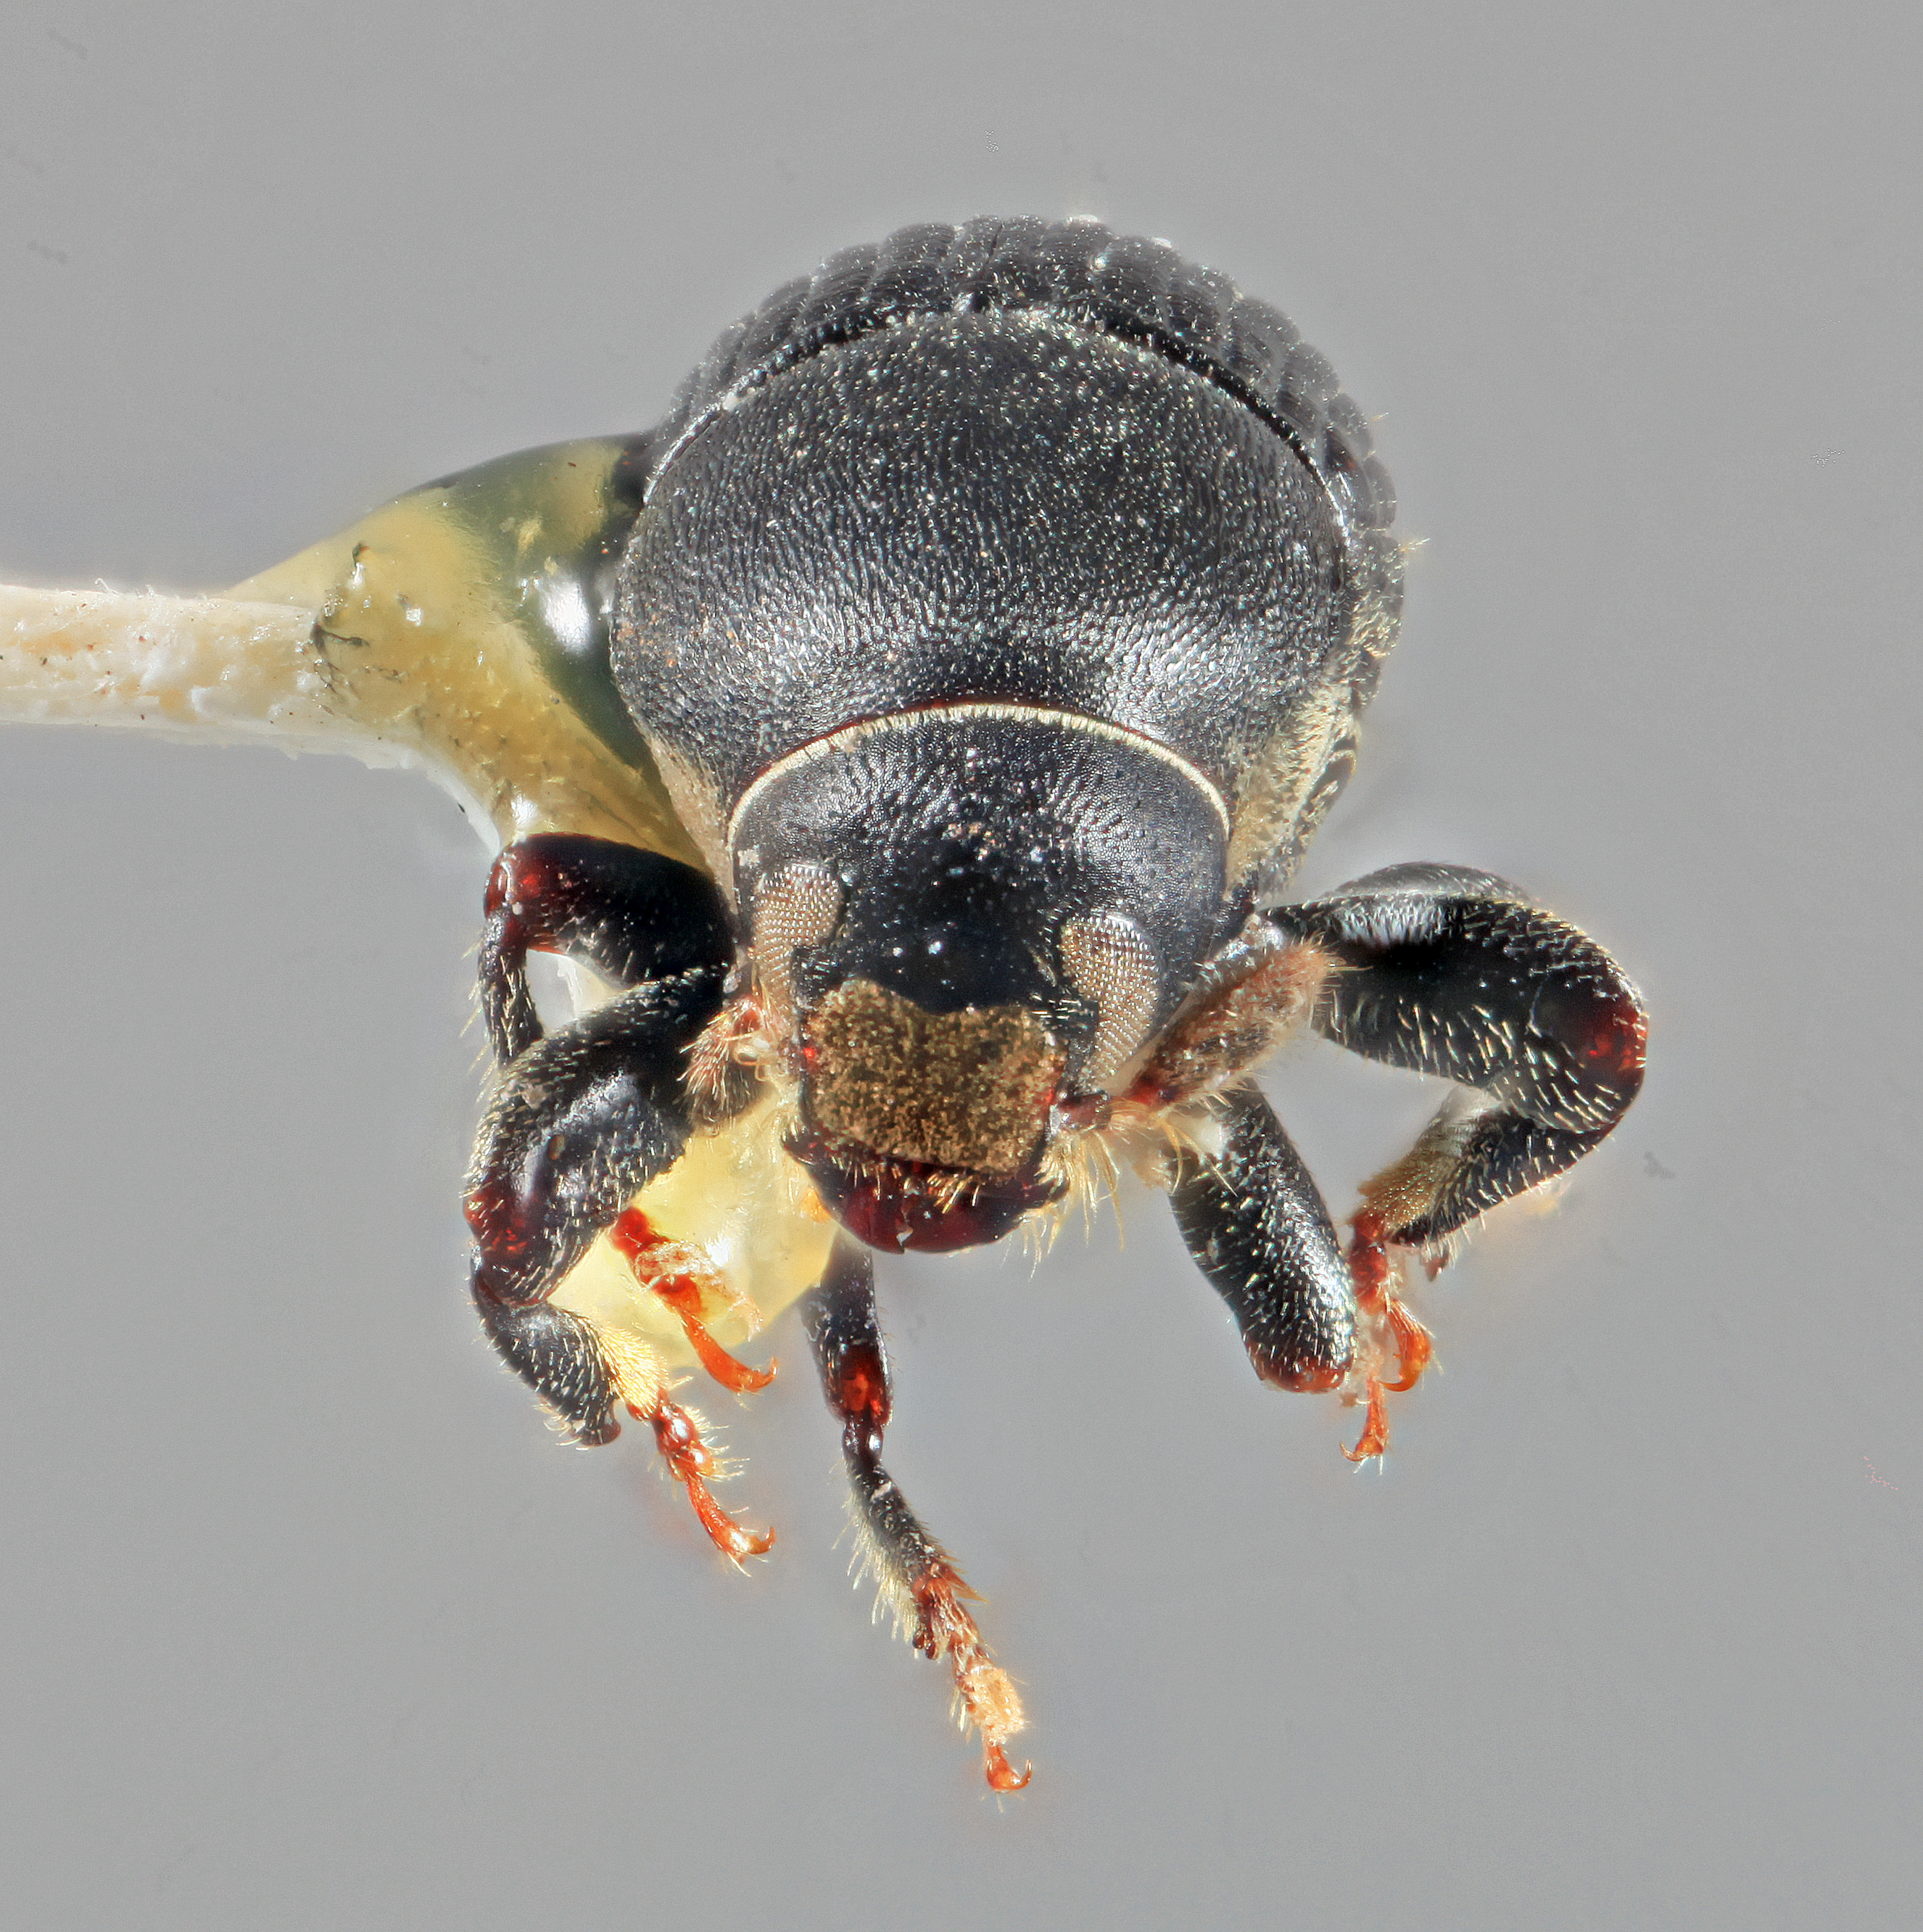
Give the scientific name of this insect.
Eupagiocerus clarus
